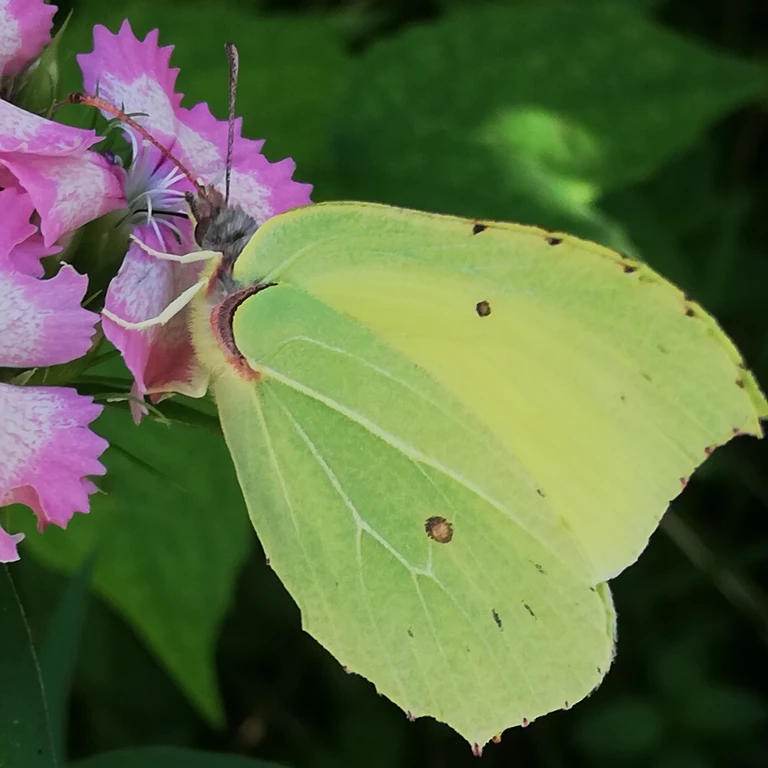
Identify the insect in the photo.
Gonepteryx rhamni
